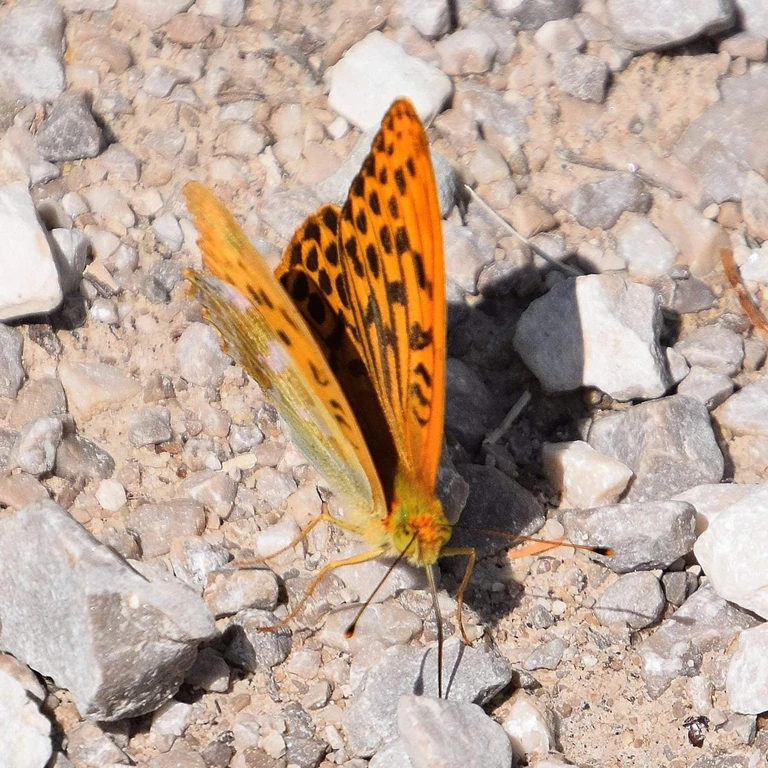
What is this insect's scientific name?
Argynnis paphia
